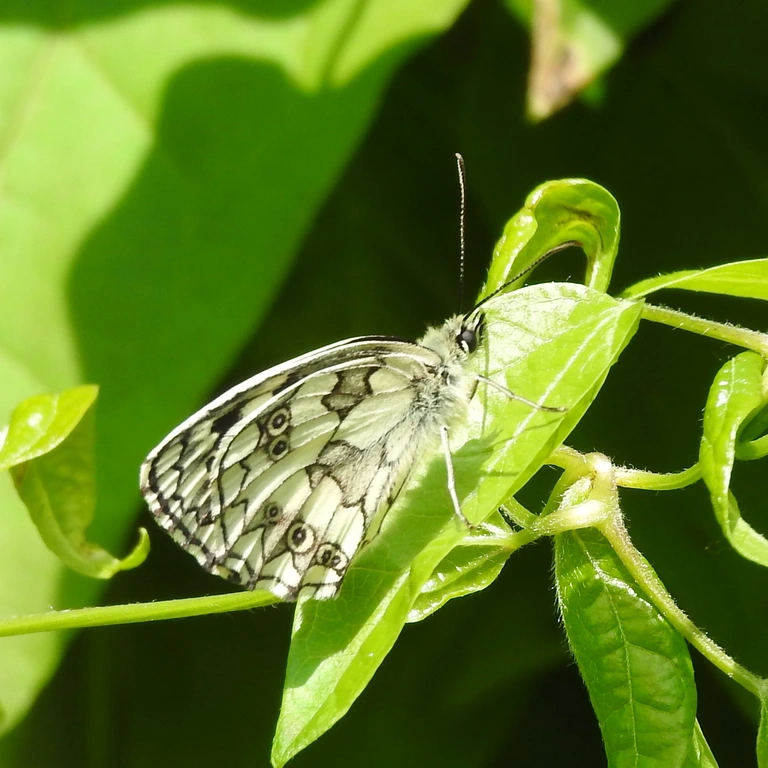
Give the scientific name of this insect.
Melanargia galathea
